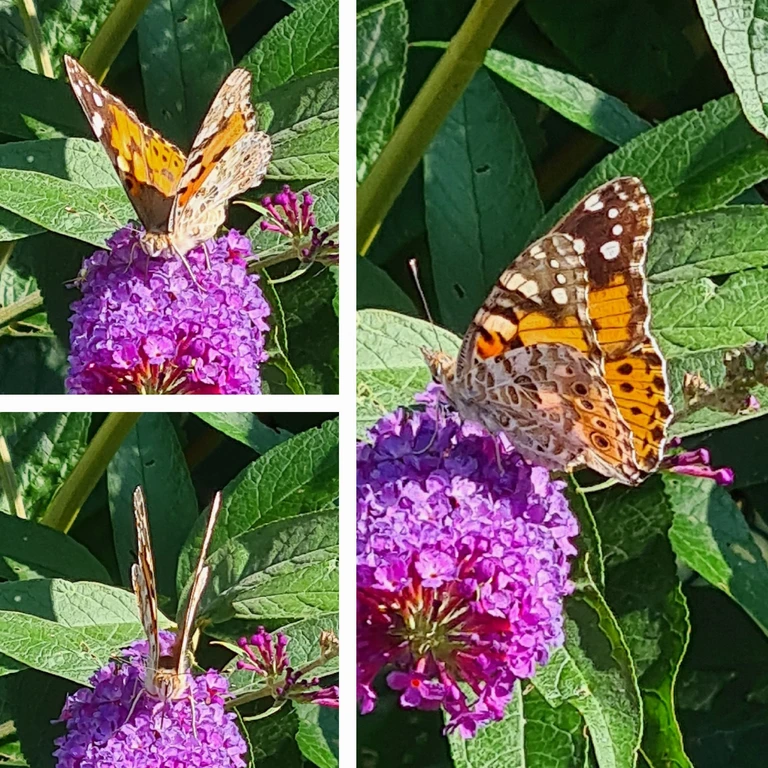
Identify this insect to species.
Vanessa cardui
